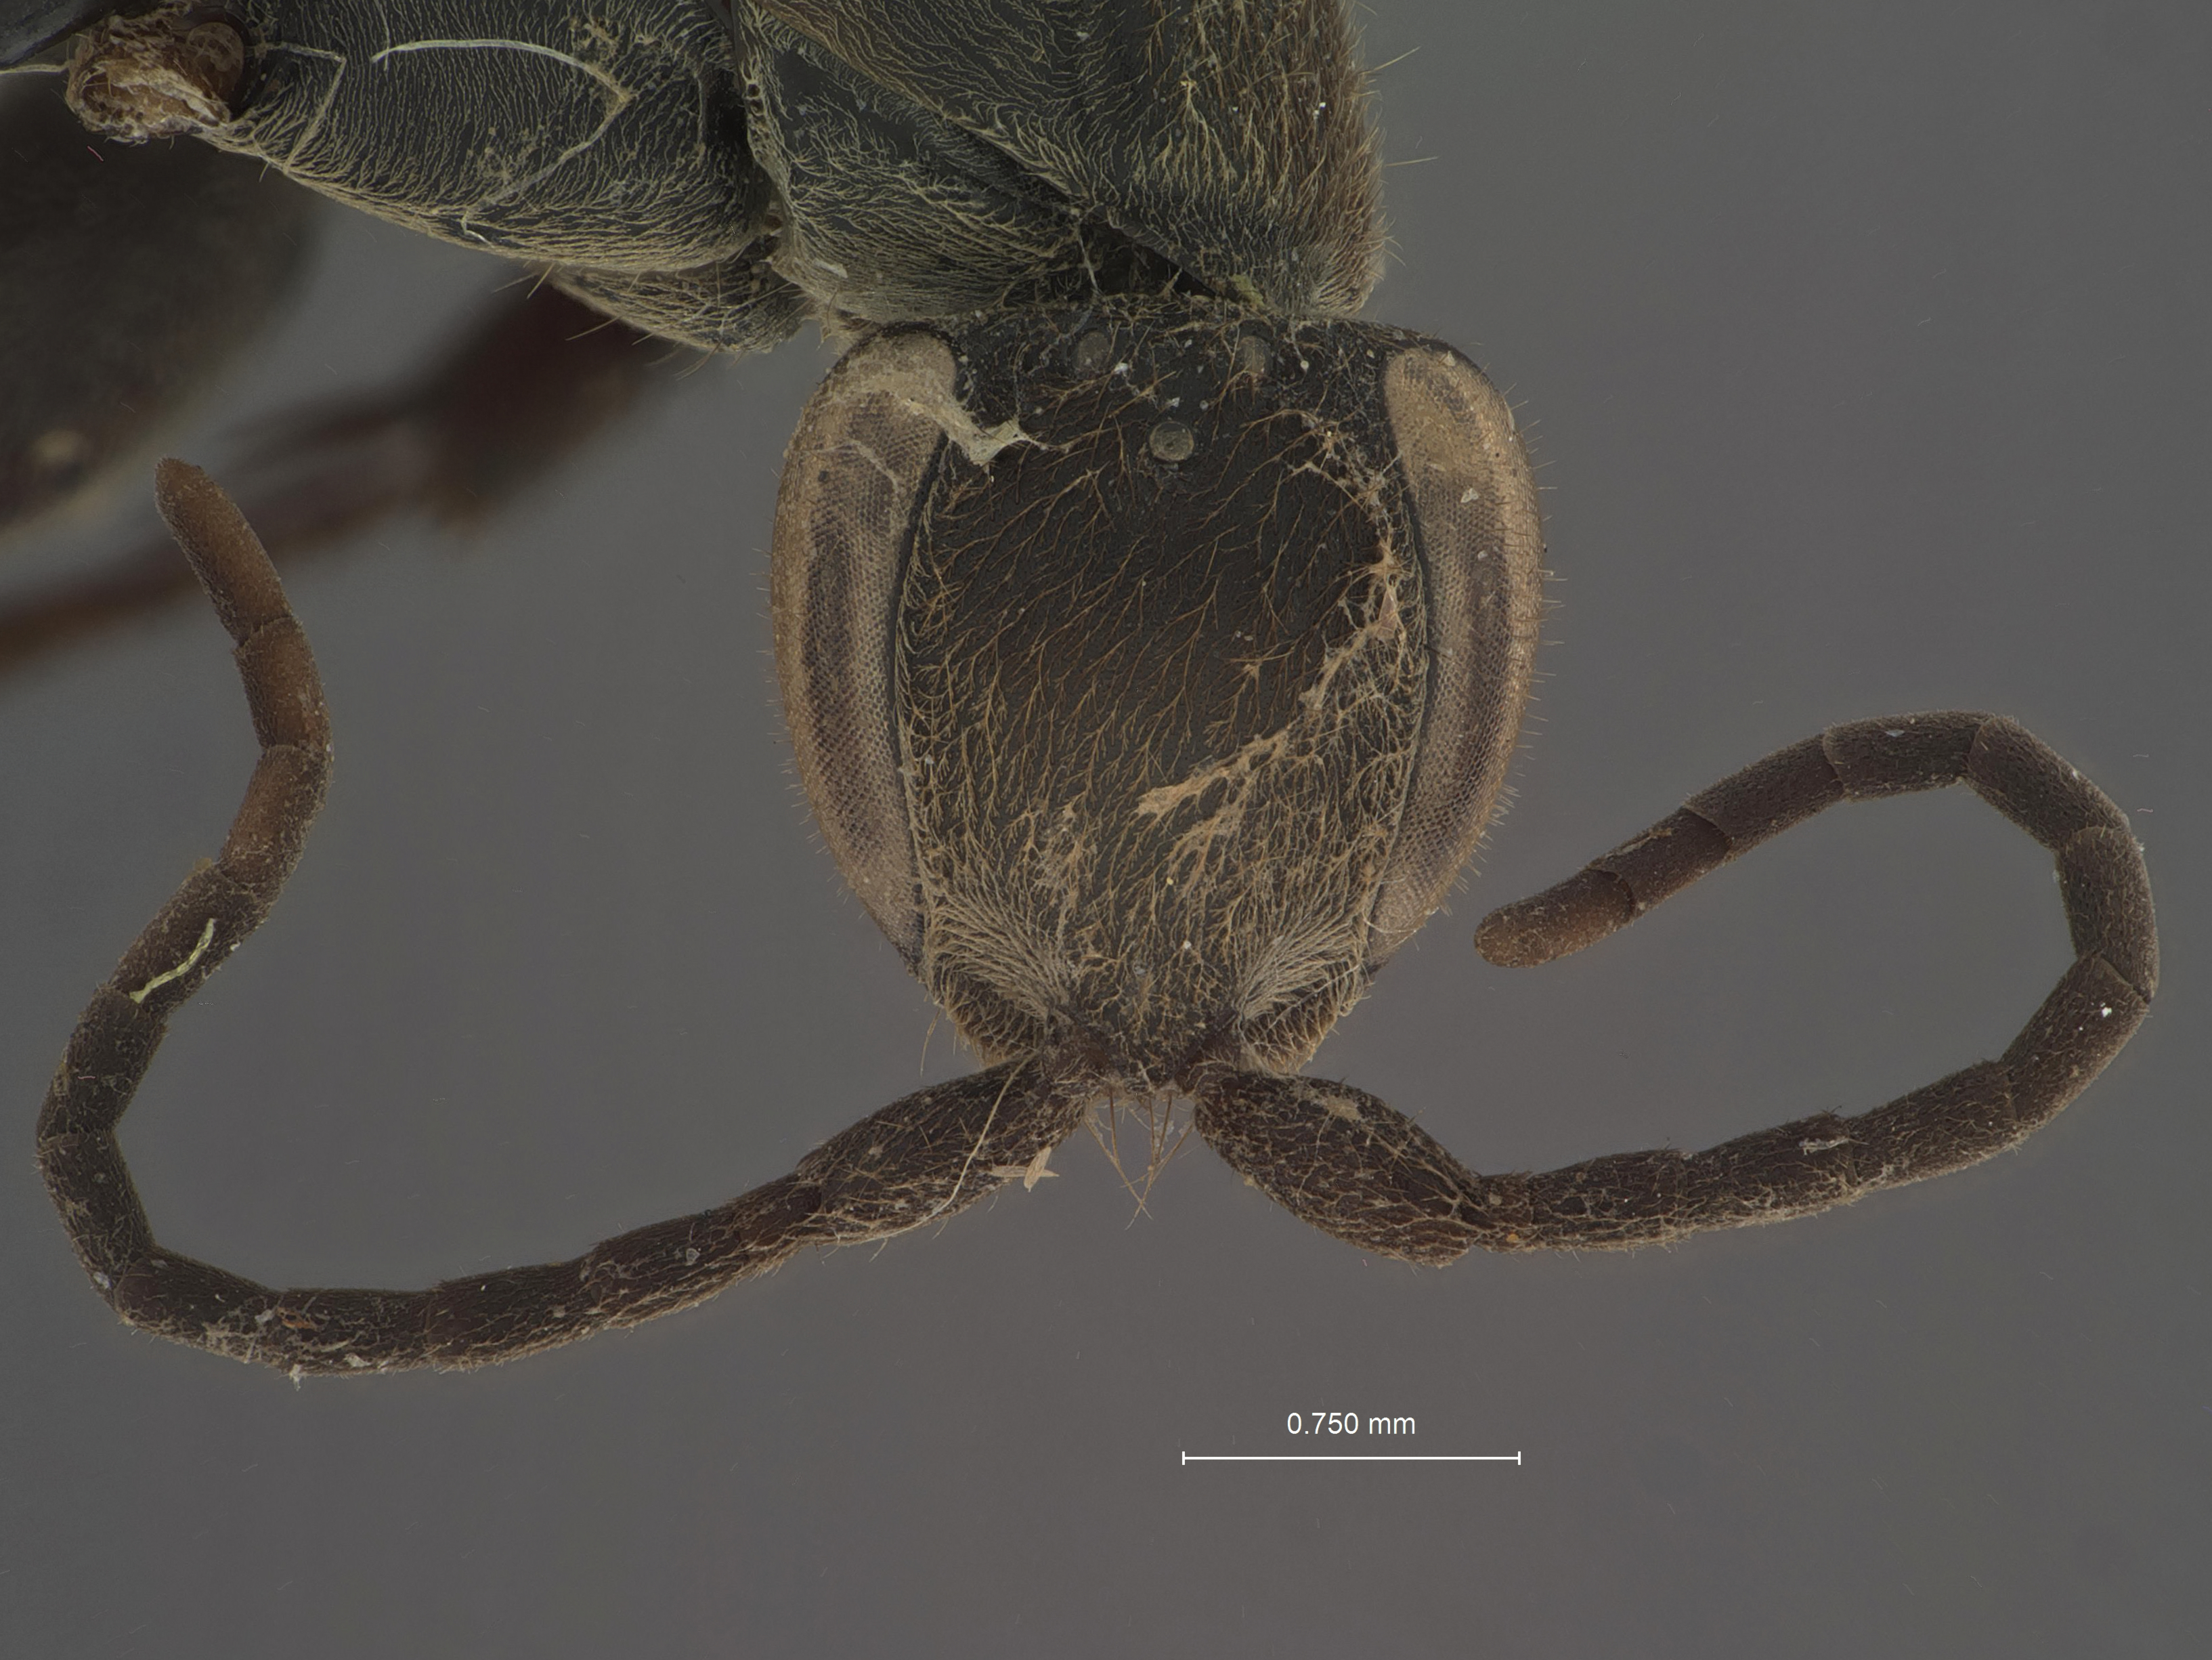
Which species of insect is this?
Aporus funestus
